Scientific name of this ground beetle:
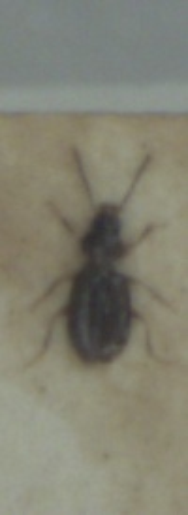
Tachys bistriatus
